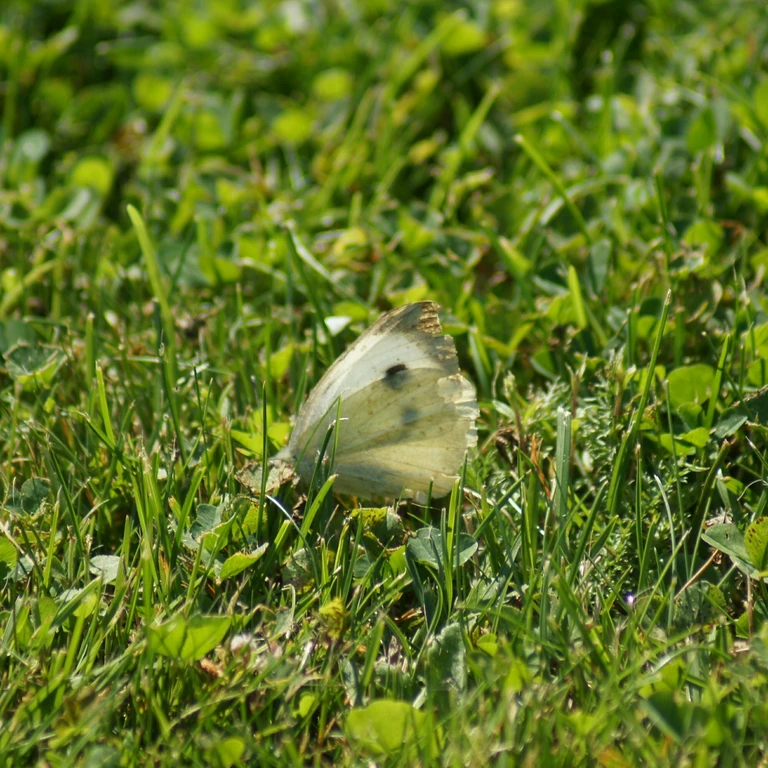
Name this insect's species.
Pieris brassicae
